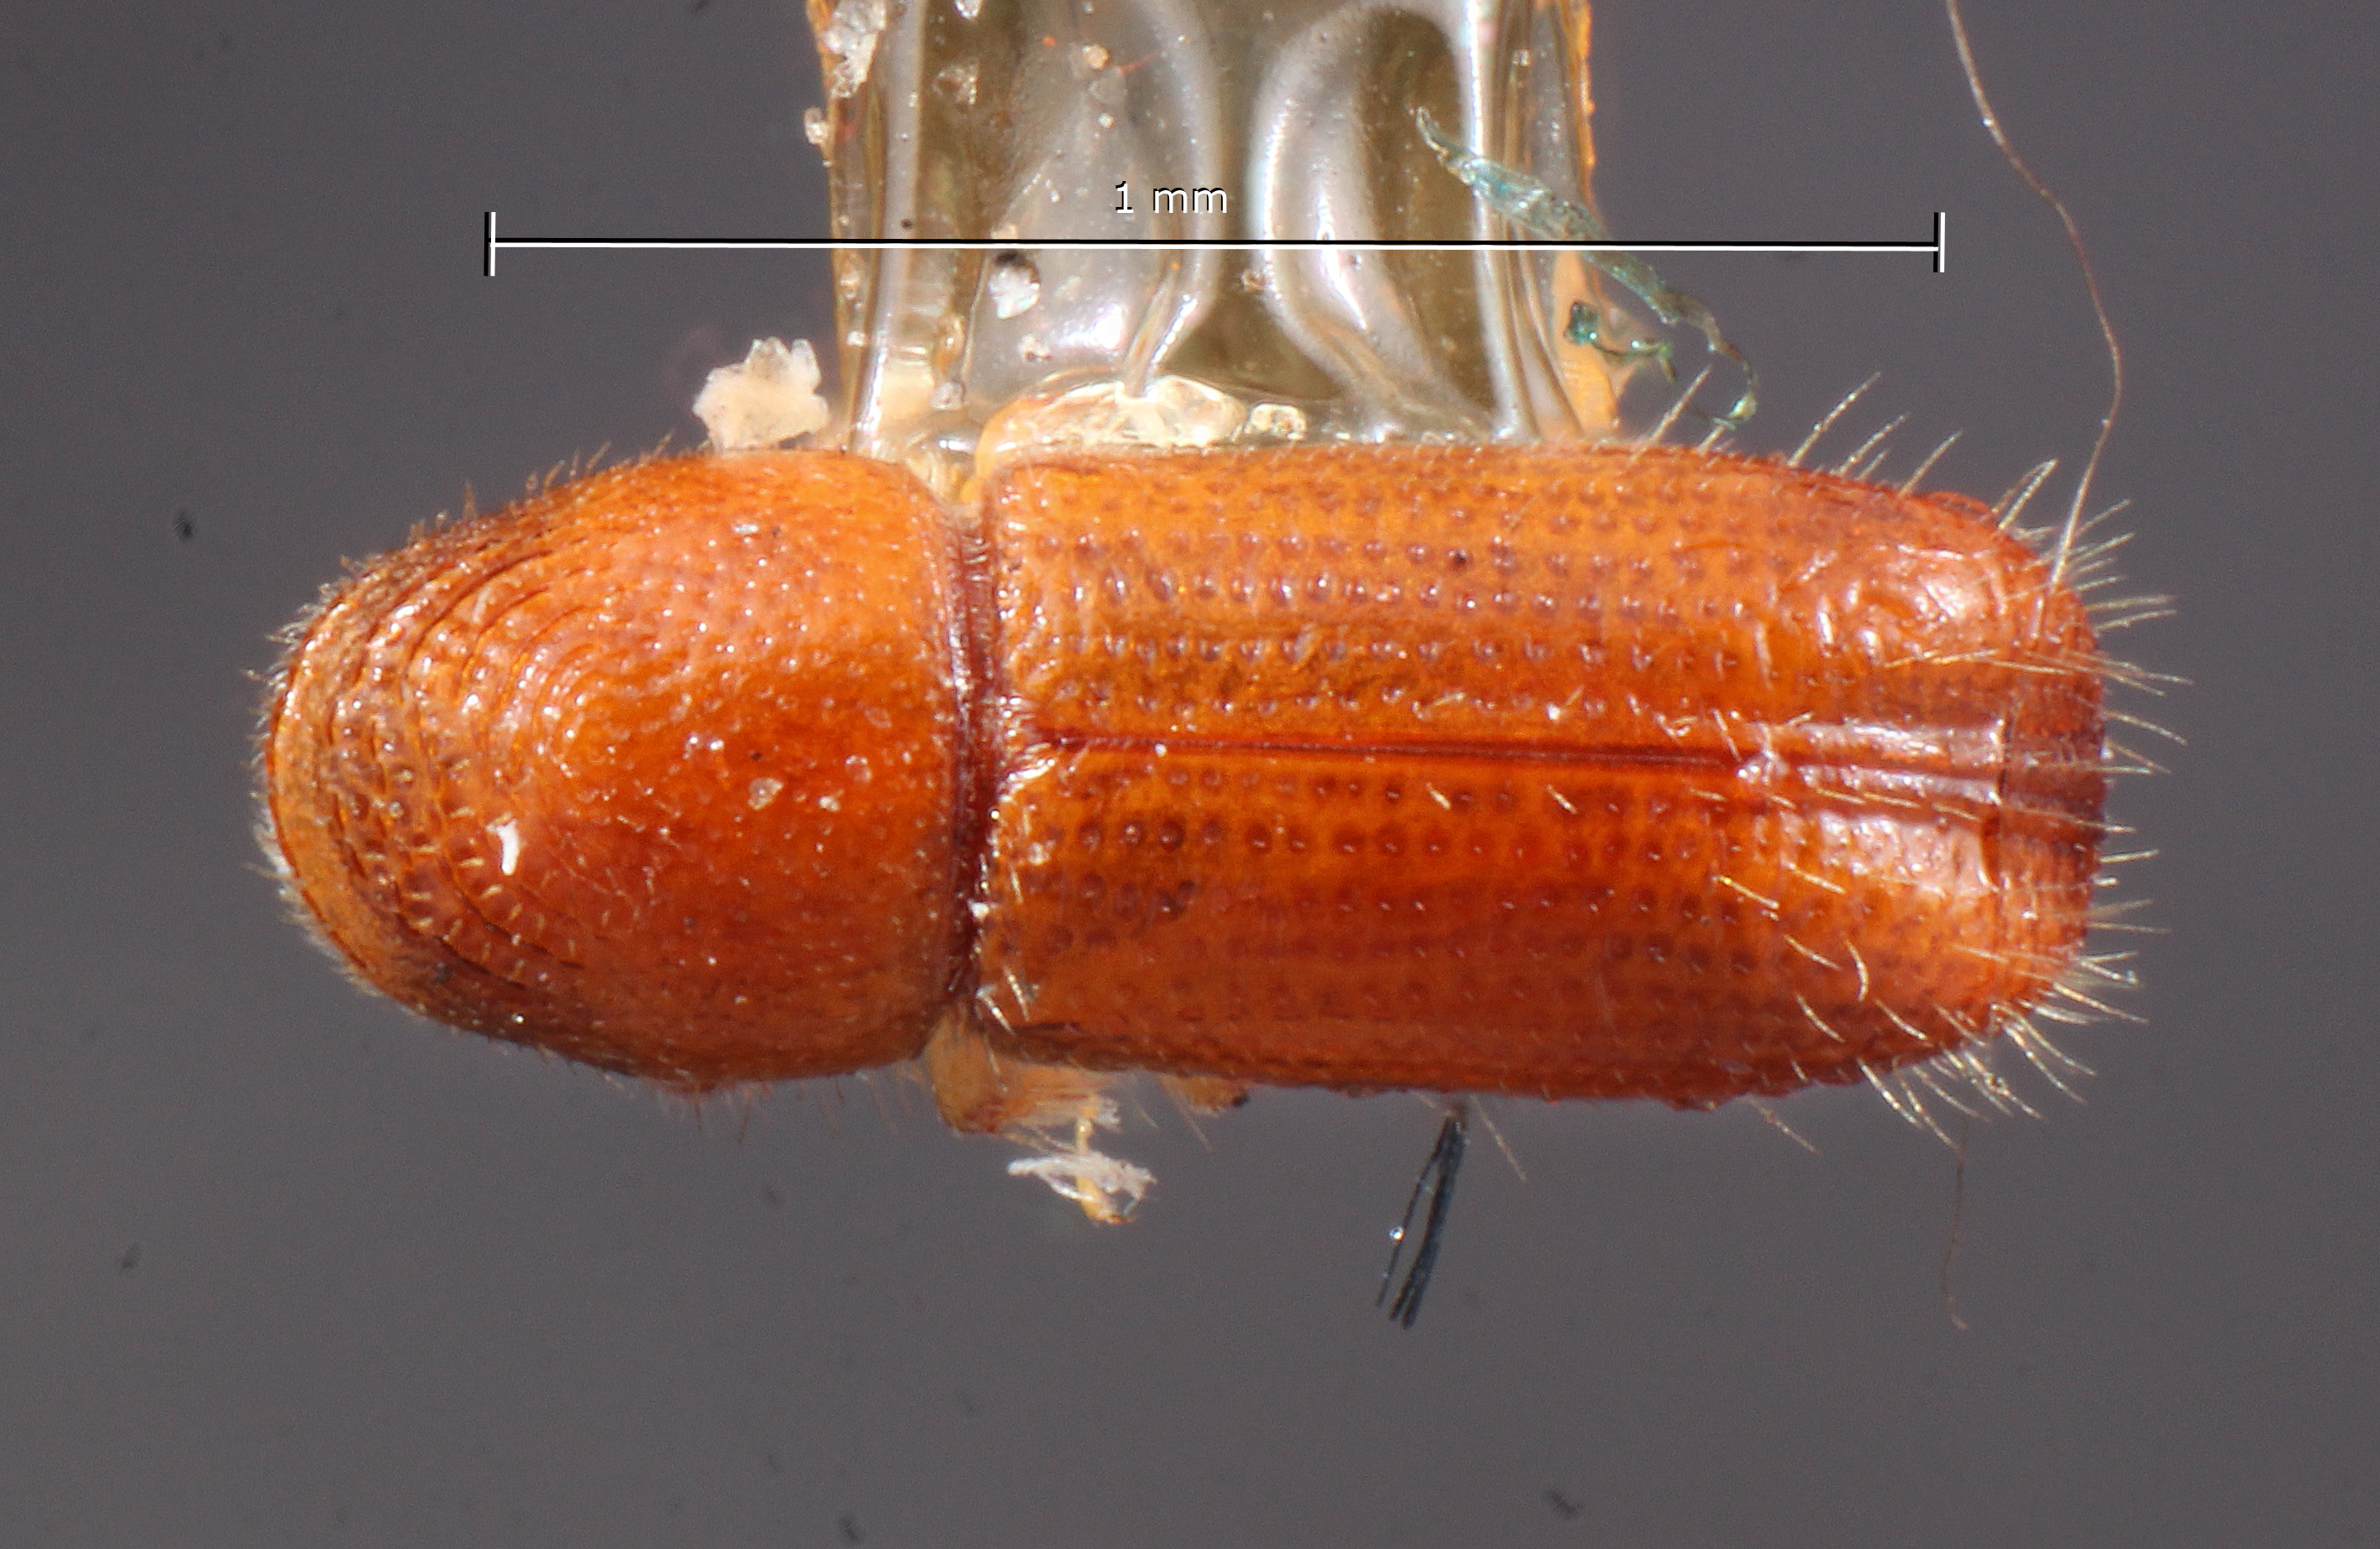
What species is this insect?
Pityophthorus liquidambarus
